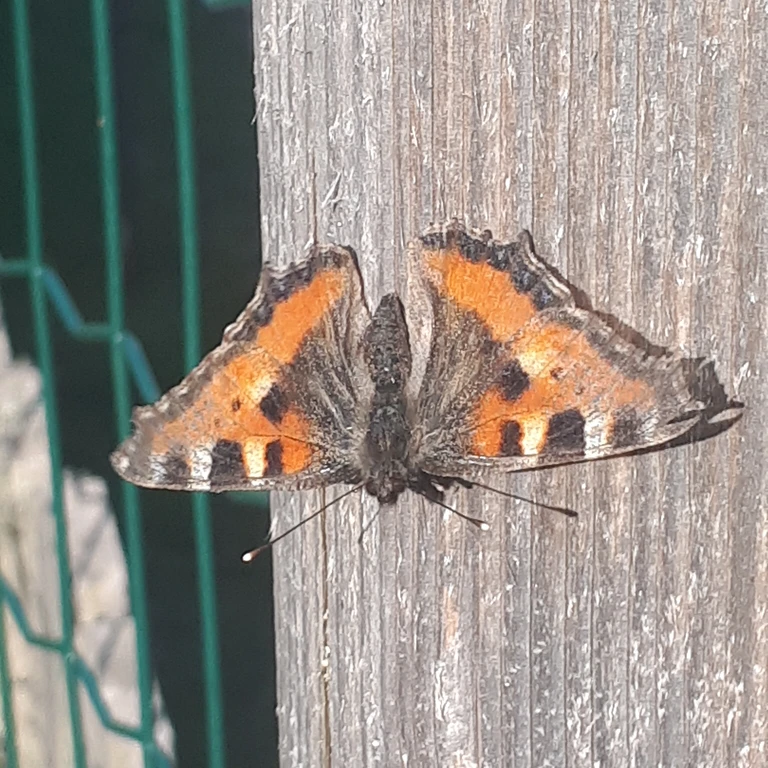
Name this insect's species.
Aglais urticae
